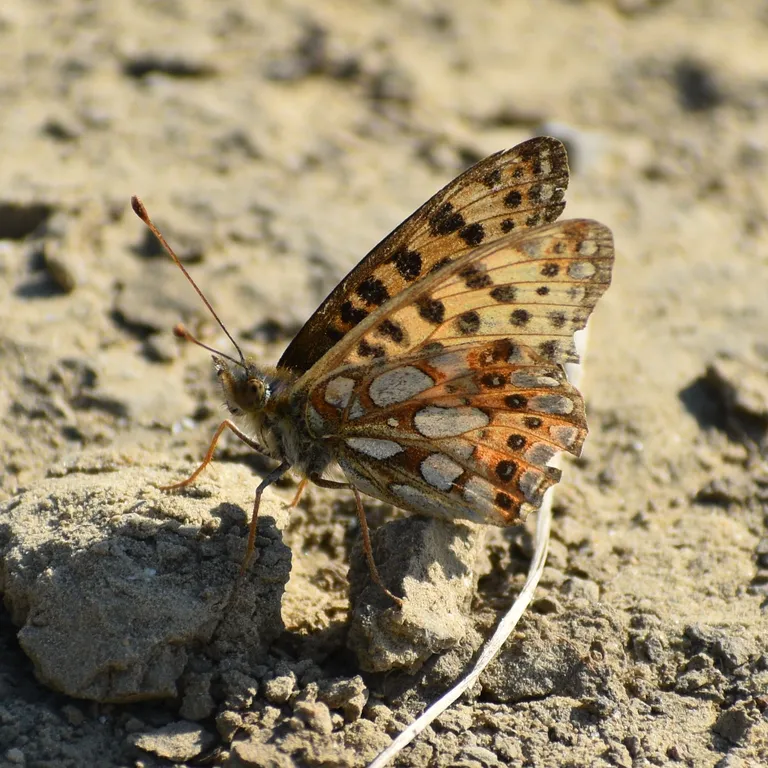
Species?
Issoria lathonia
